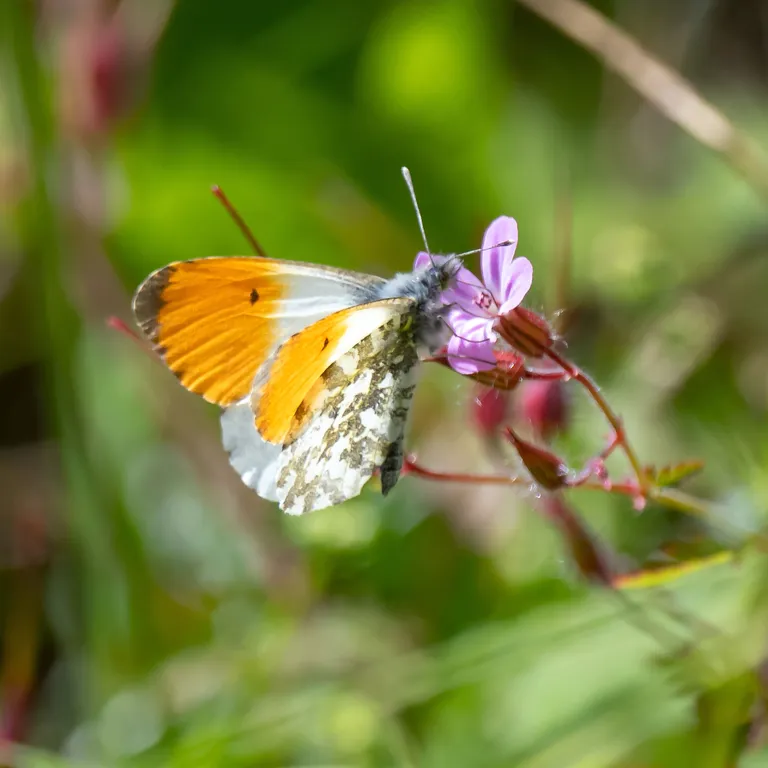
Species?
Anthocharis cardamines
